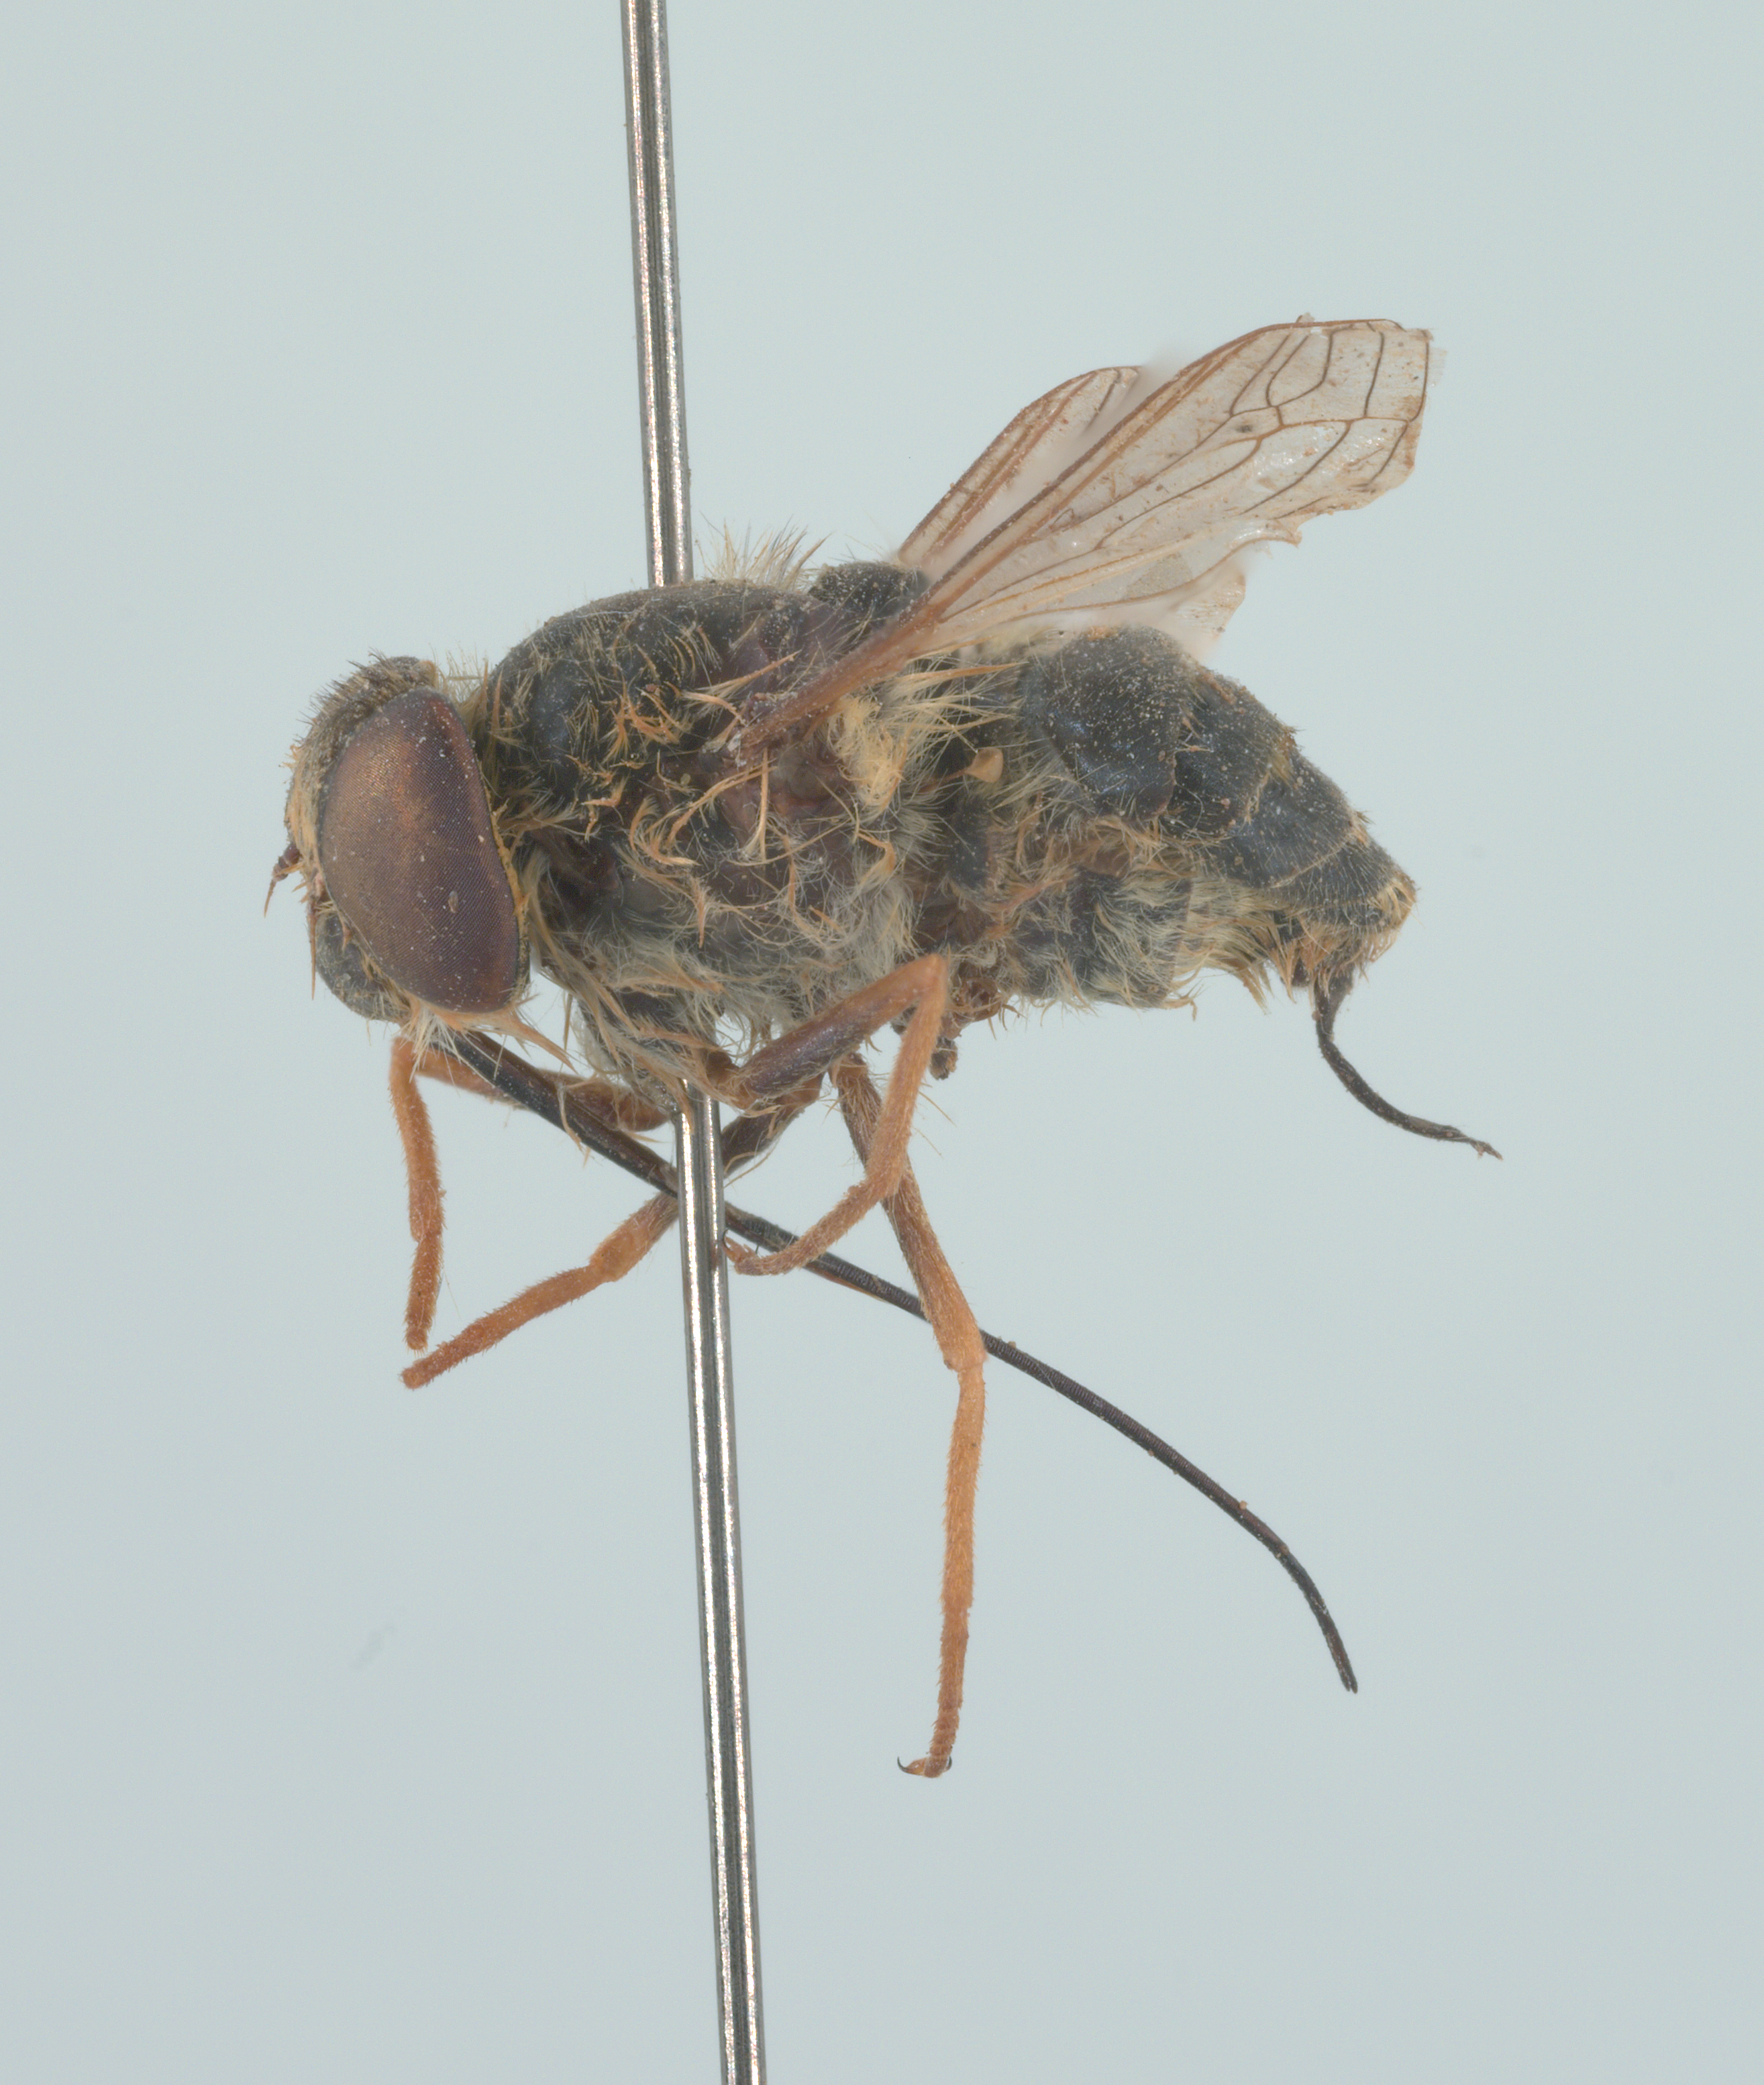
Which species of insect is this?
Neorhynchocephalus tauscheri
